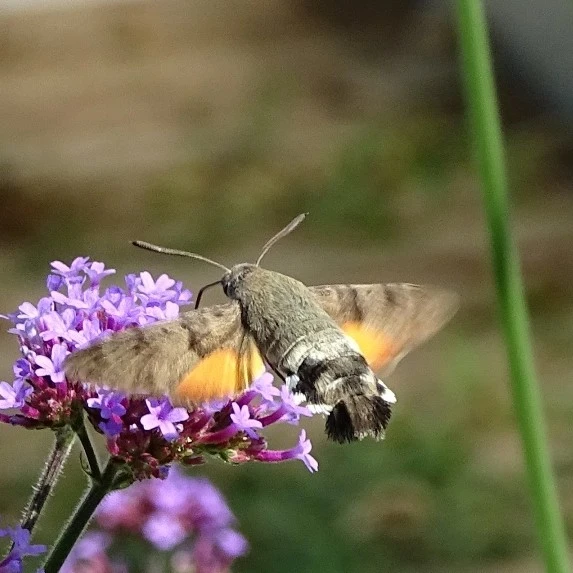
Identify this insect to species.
Macroglossum stellatarum
